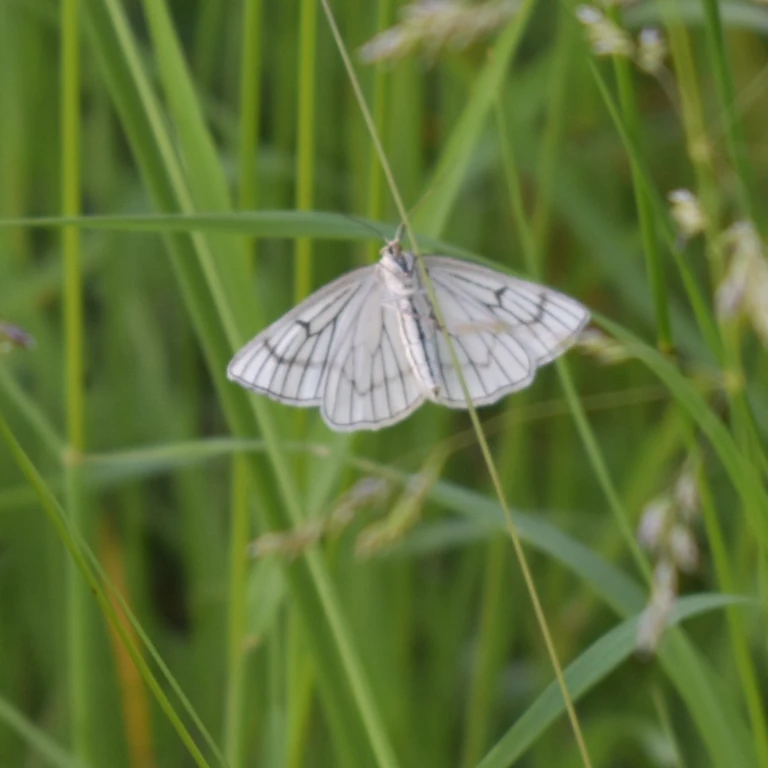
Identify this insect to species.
Siona lineata
